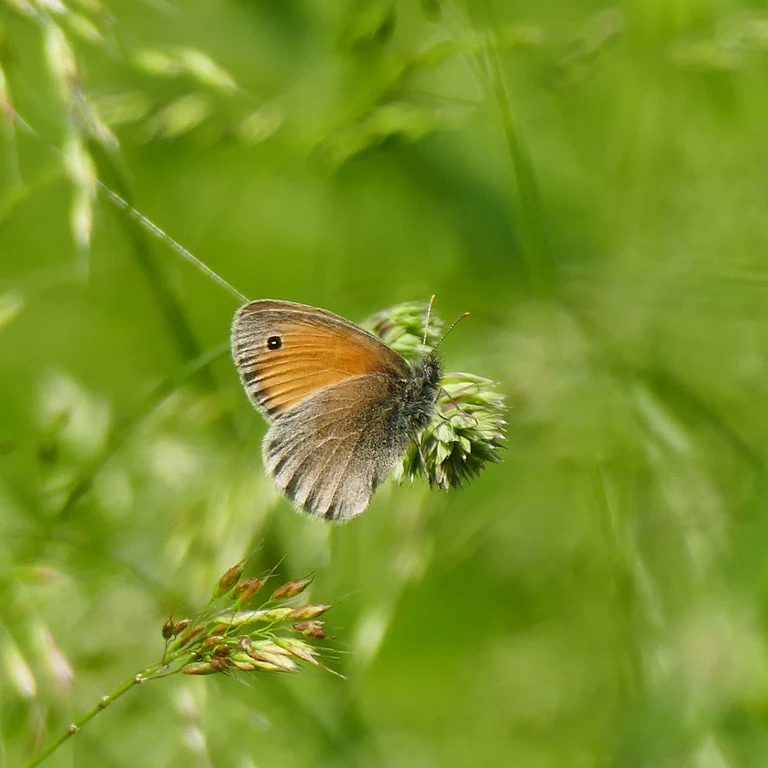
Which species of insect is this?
Coenonympha pamphilus
